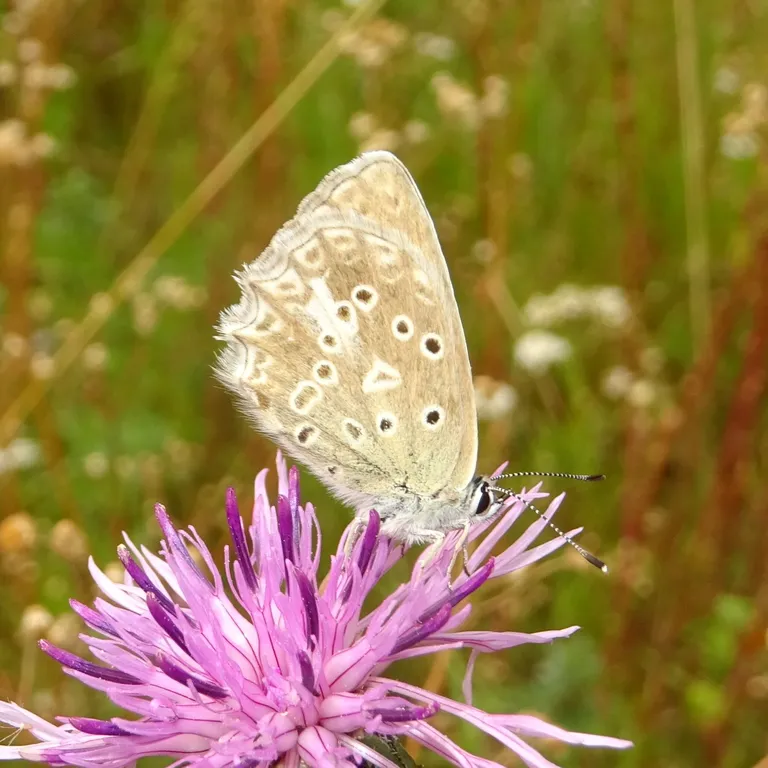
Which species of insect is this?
Polyommatus daphnis
